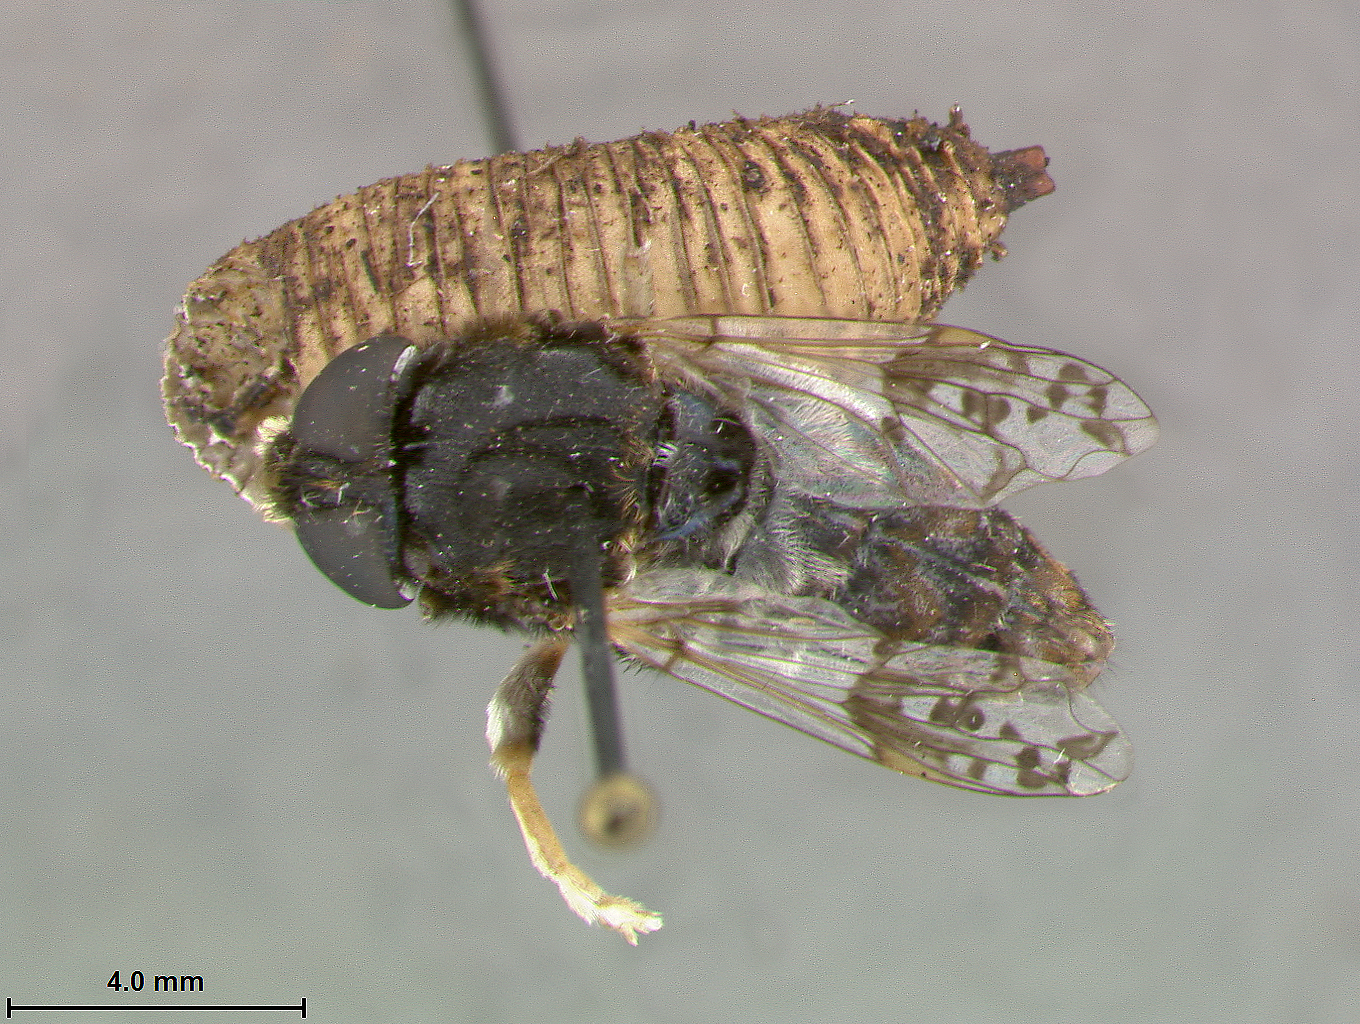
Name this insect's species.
Eumerus superbus
